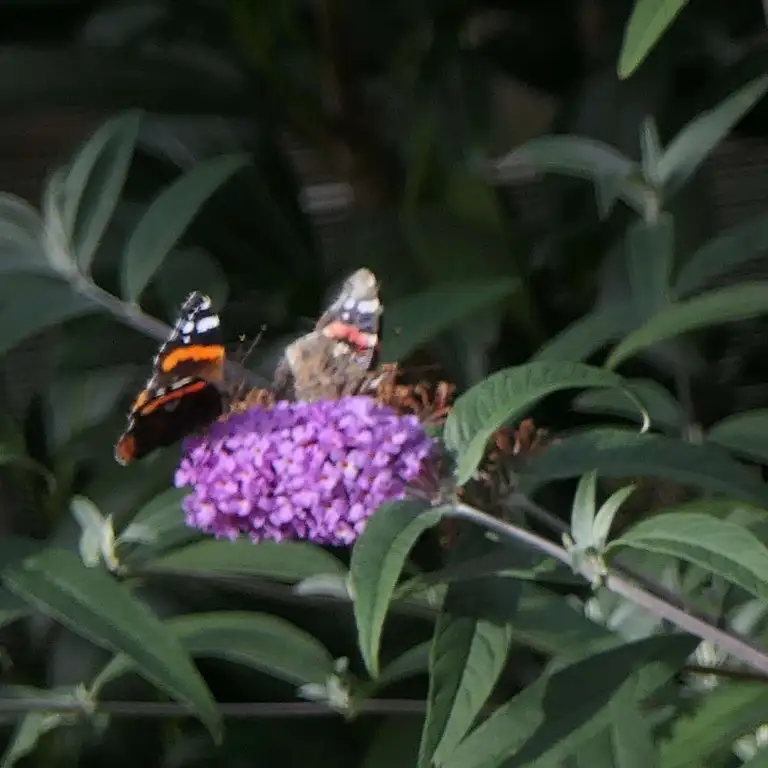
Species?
Vanessa atalanta
